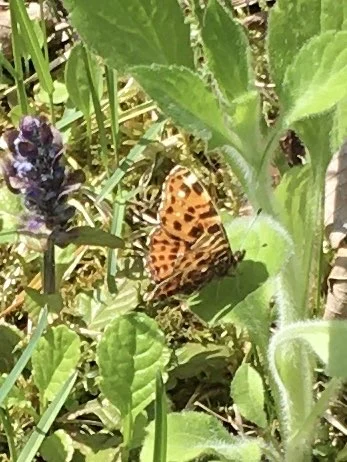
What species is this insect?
Araschnia levana
